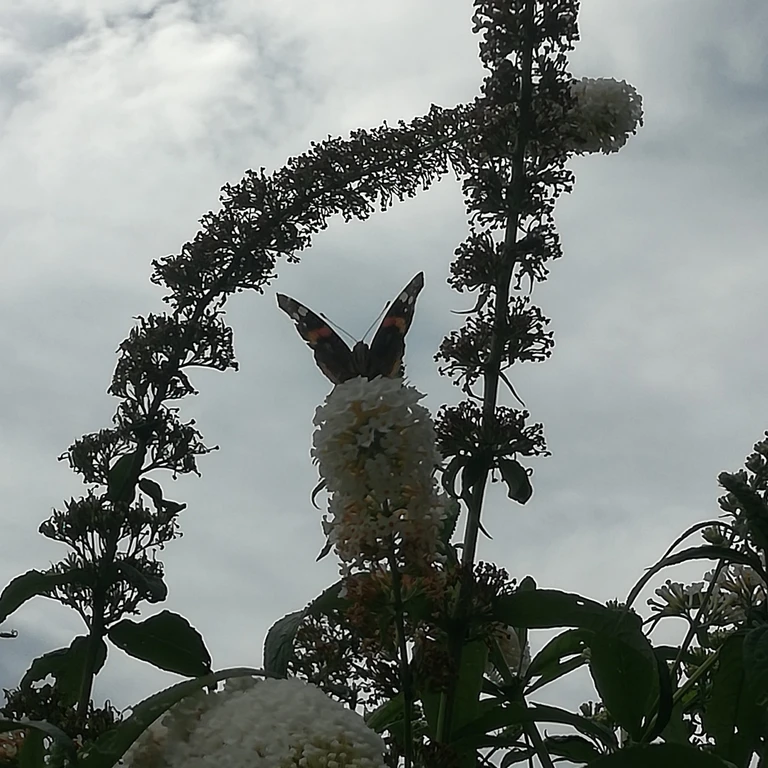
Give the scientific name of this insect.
Vanessa atalanta
